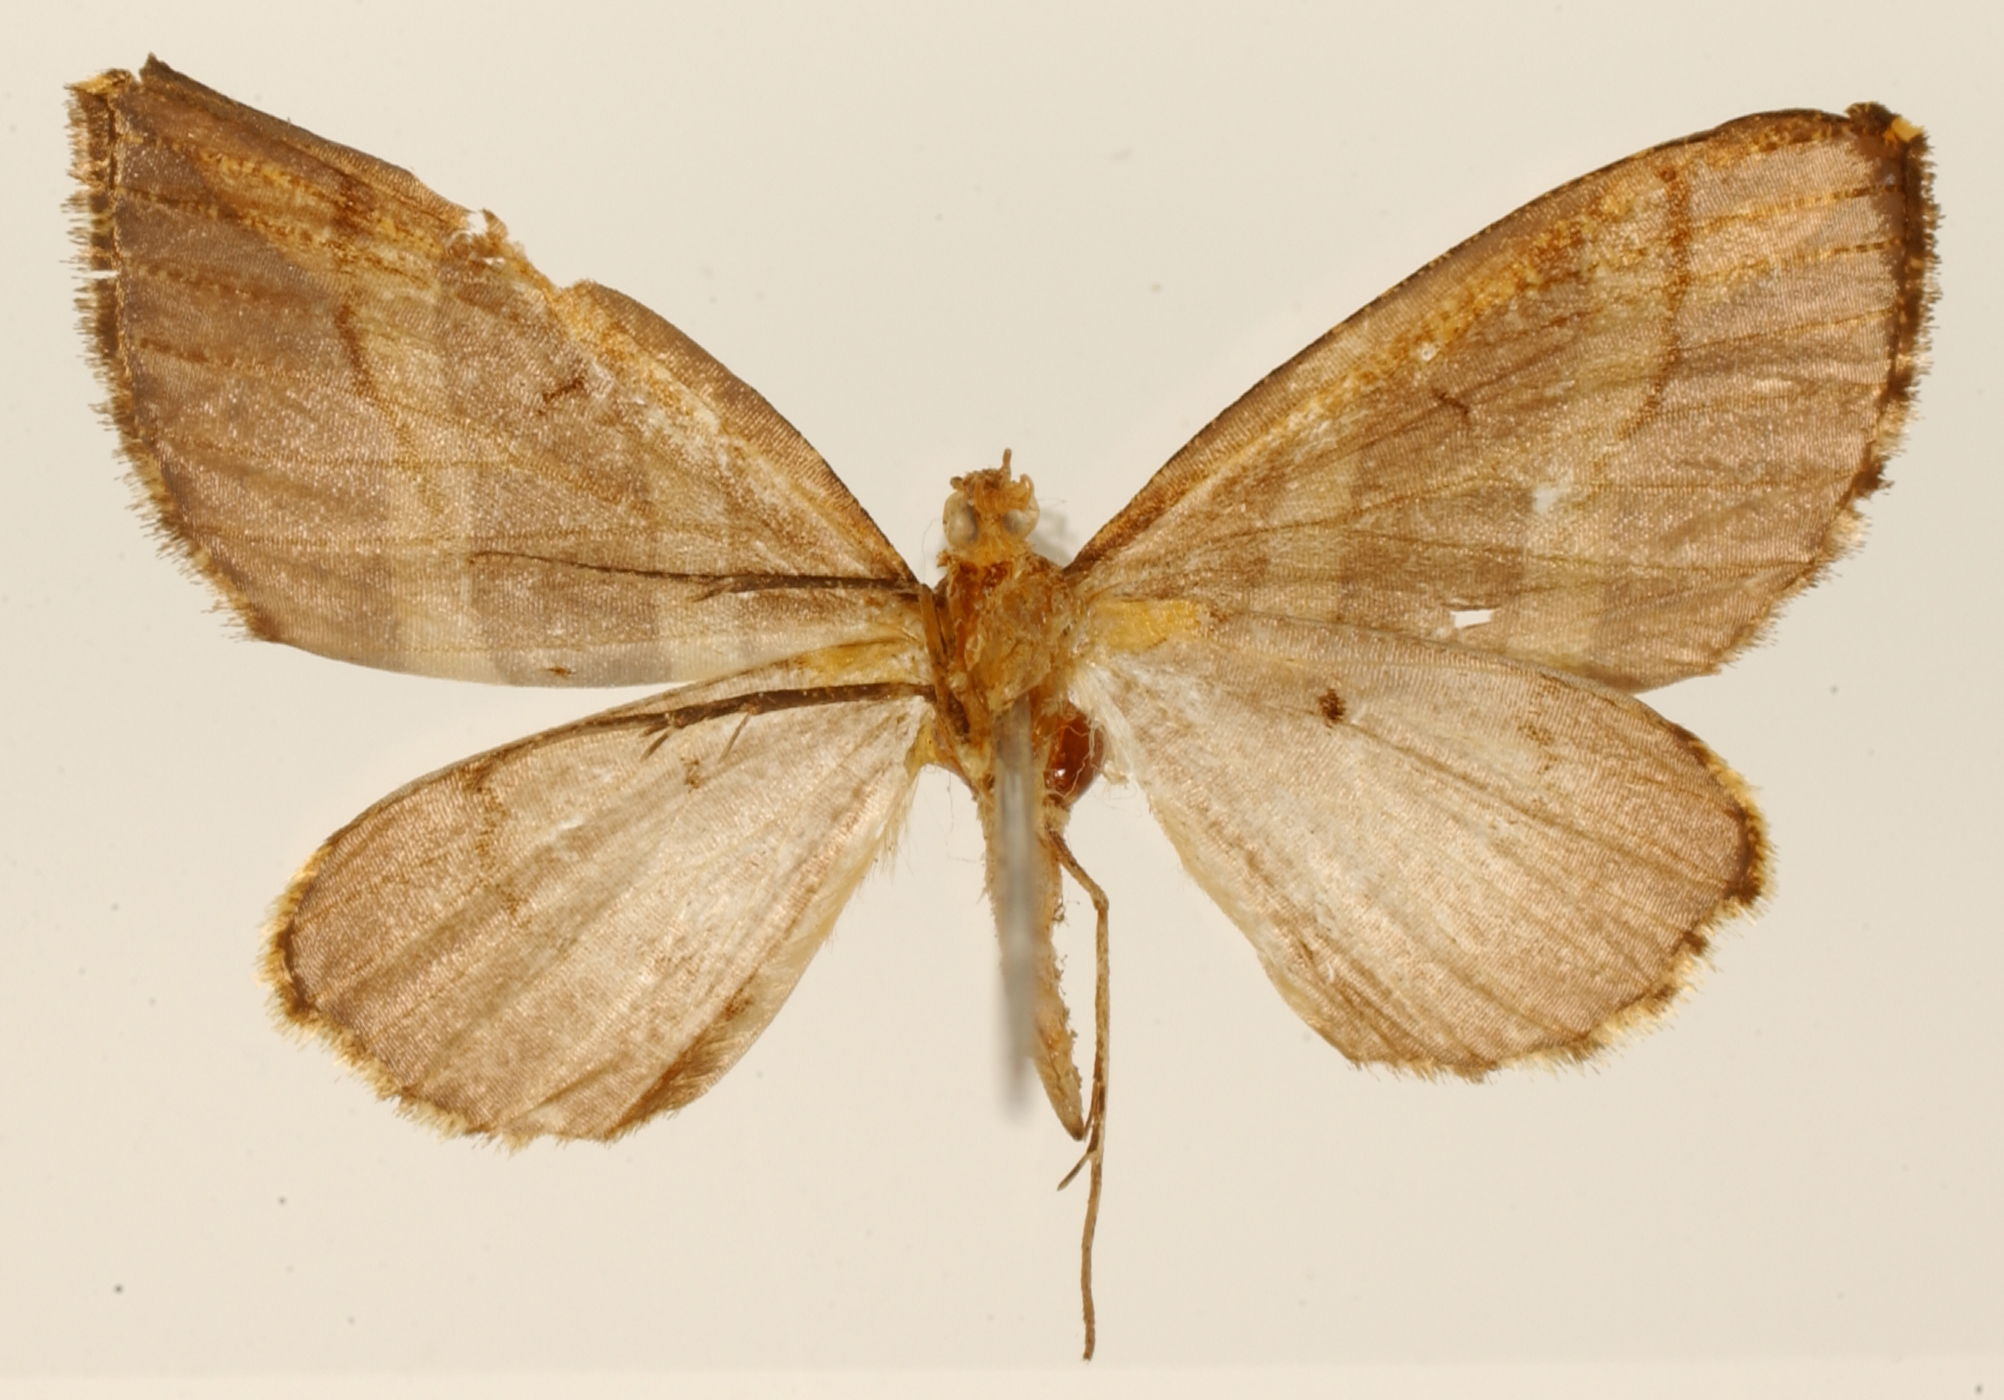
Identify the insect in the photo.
Cidaria samaniegoi
